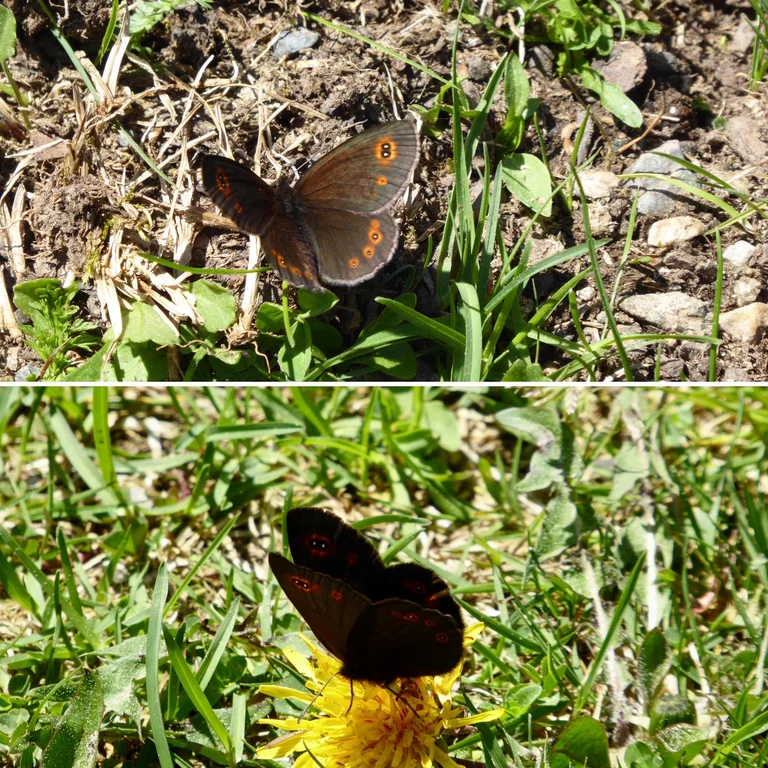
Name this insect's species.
Erebia medusa
